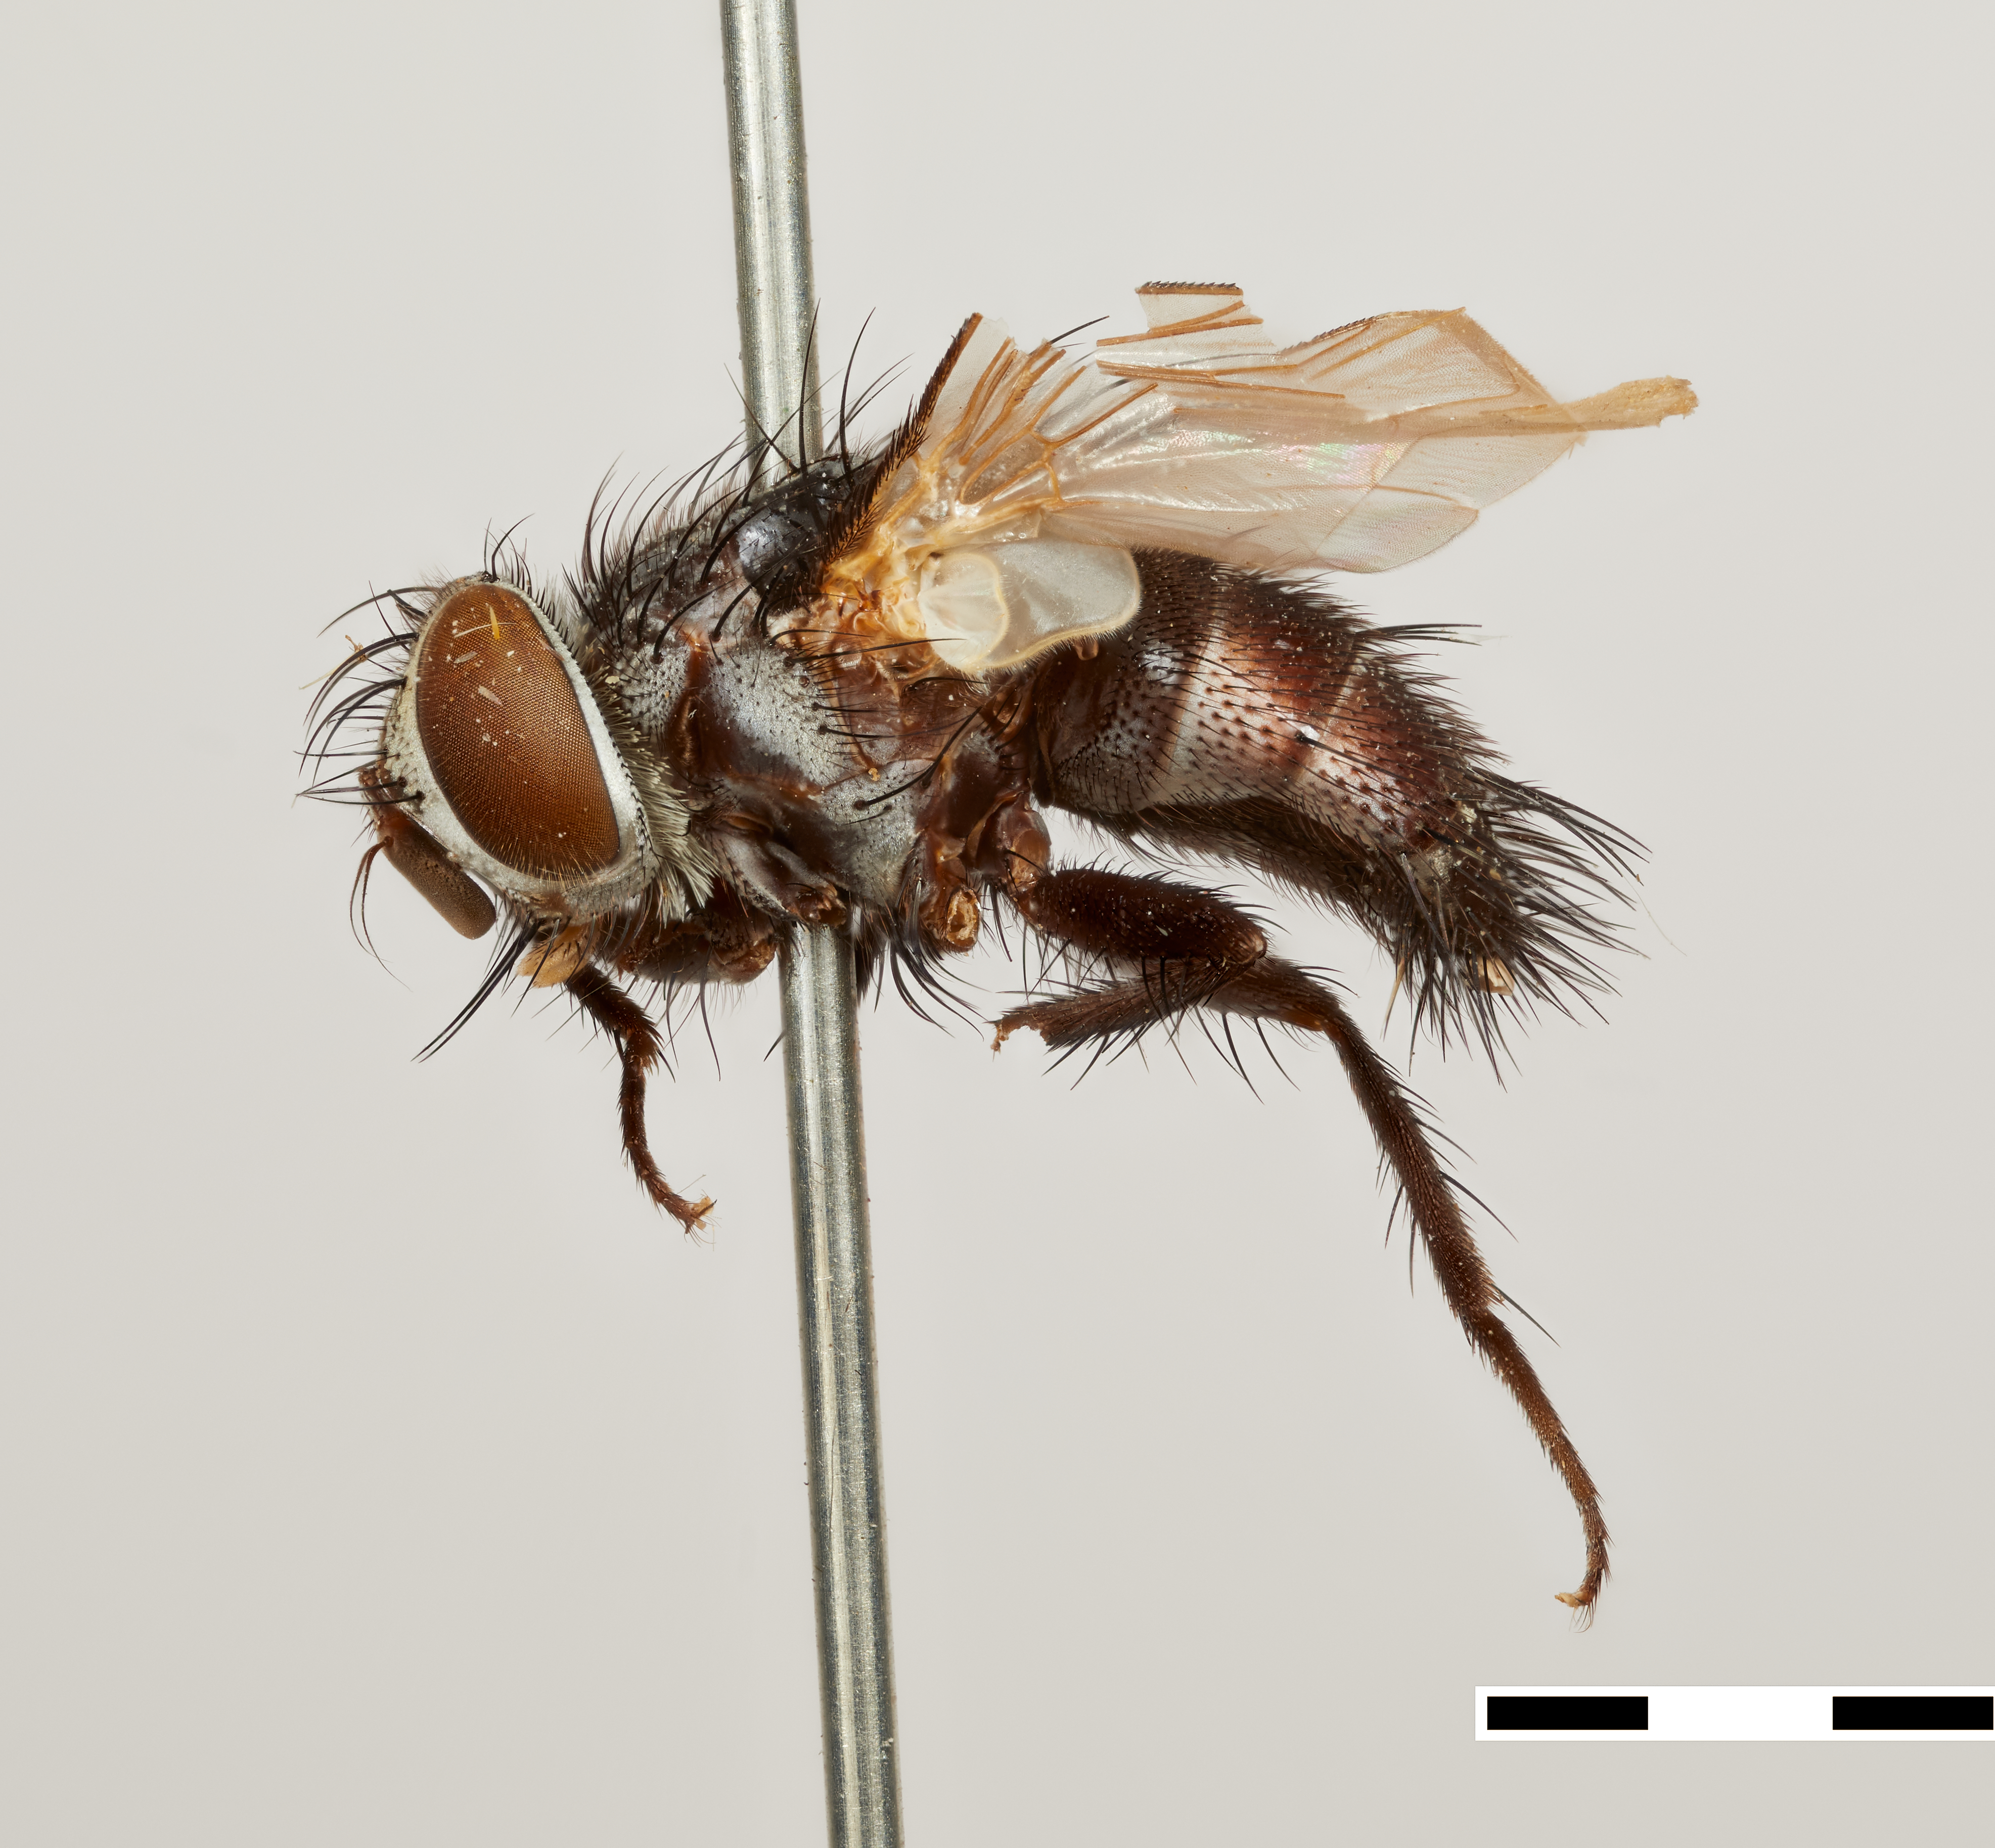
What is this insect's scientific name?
Sisyropa eudryae
